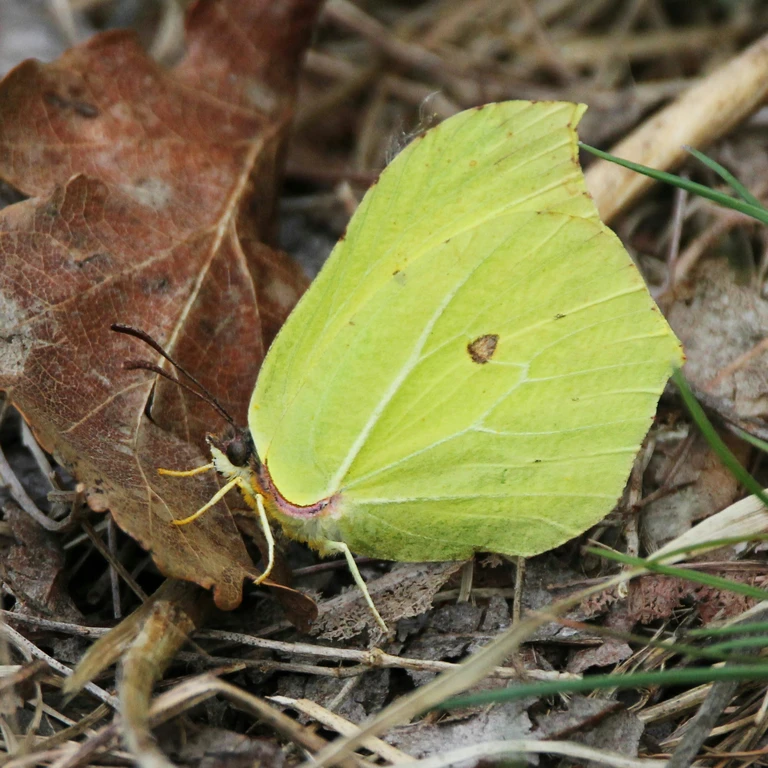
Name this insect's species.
Gonepteryx rhamni
